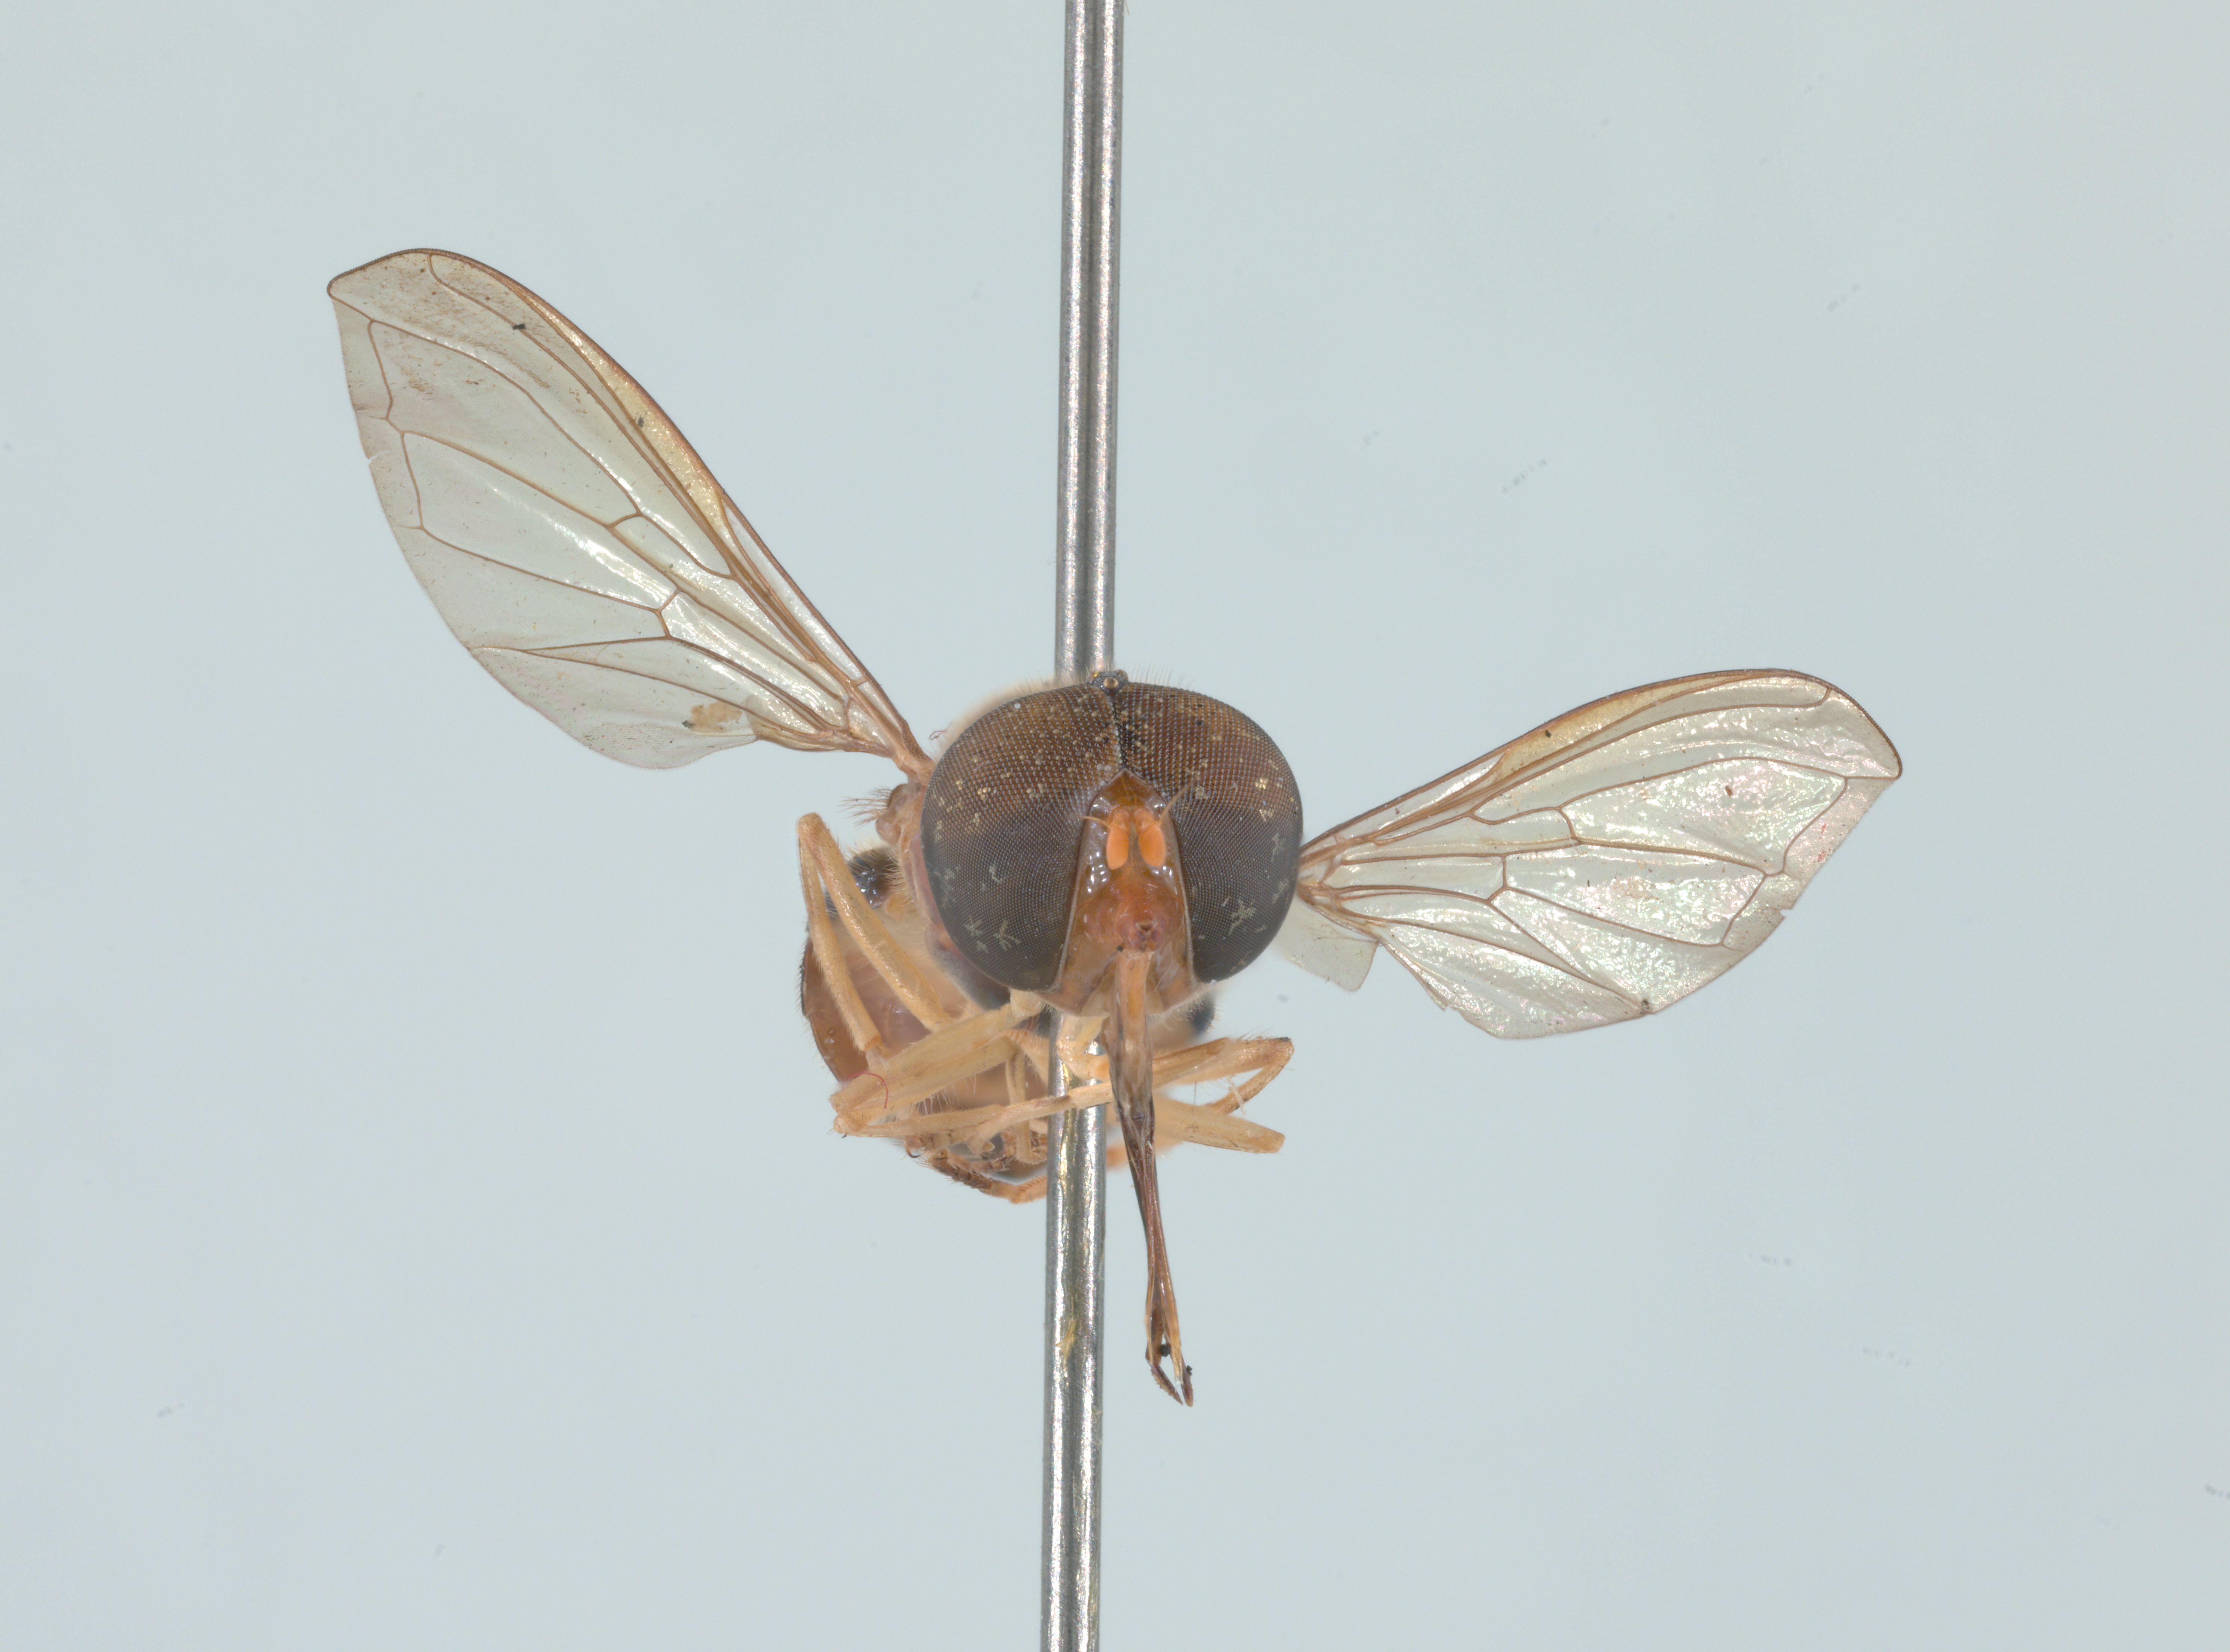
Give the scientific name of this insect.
Rhingia pellucens
